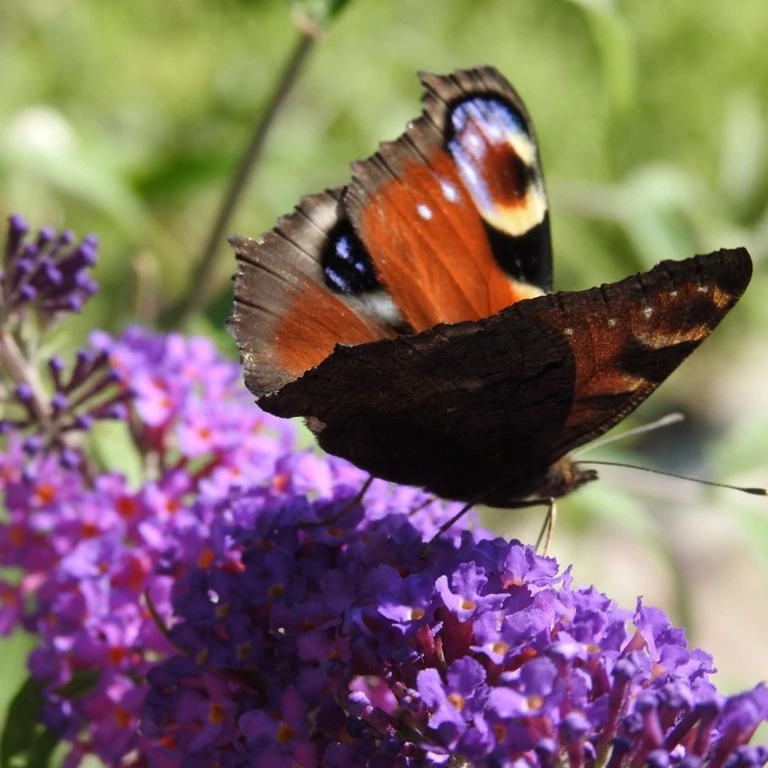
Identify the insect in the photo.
Aglais io
